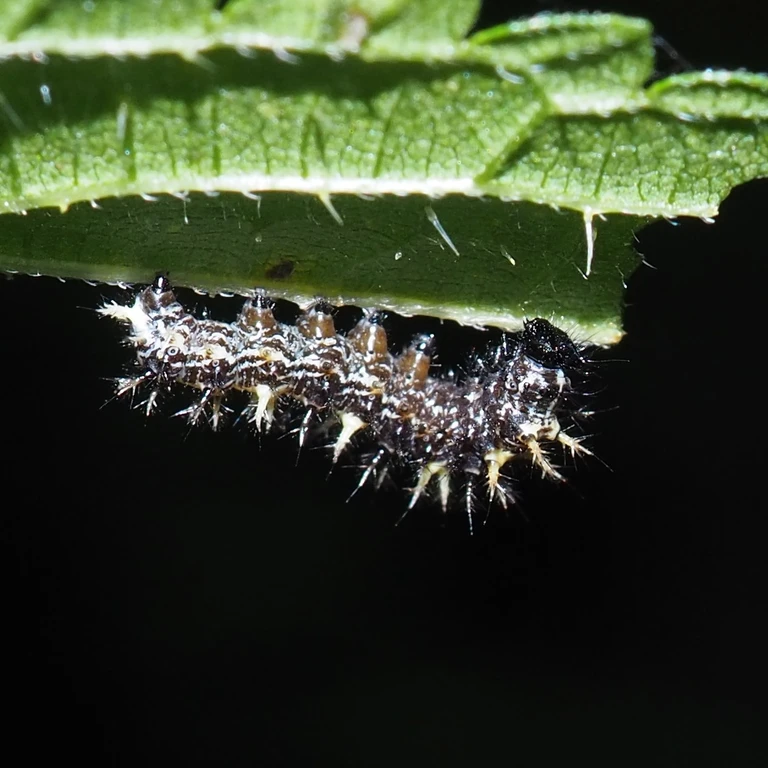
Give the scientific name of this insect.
Polygonia c-album
